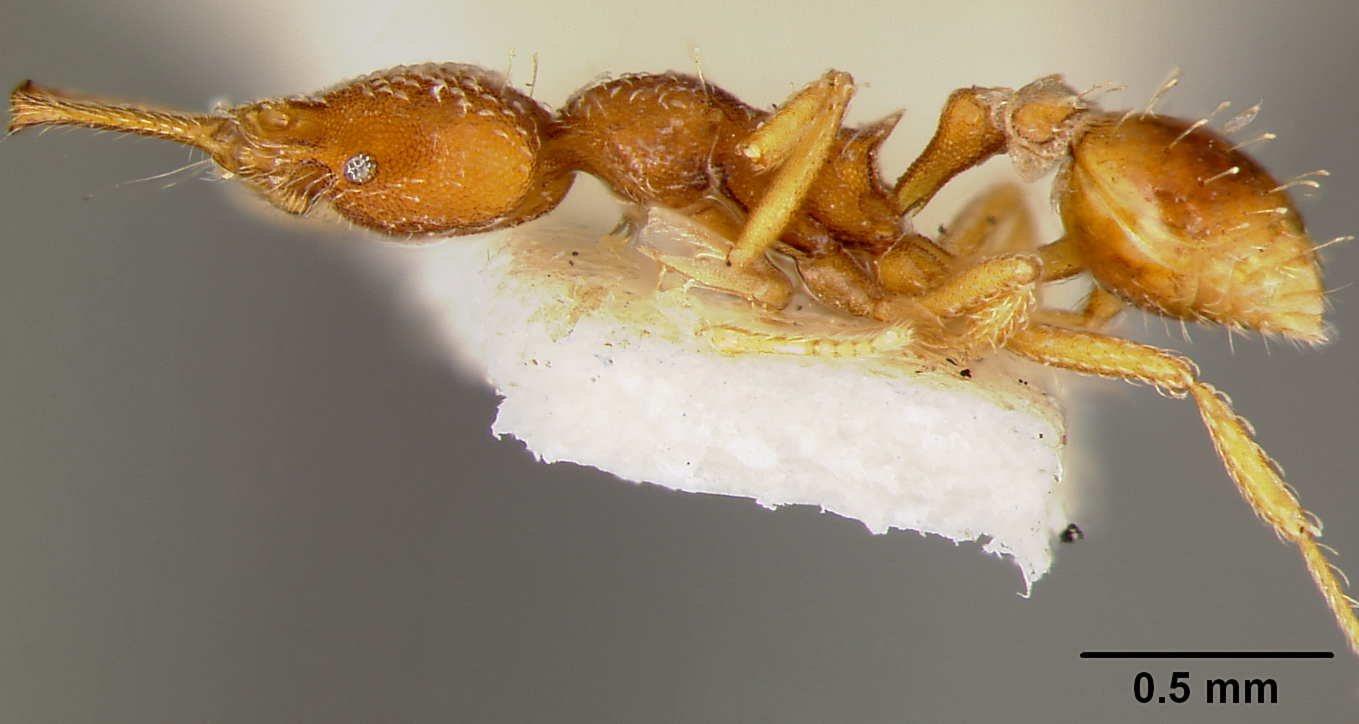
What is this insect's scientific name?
Strumigenys producta
